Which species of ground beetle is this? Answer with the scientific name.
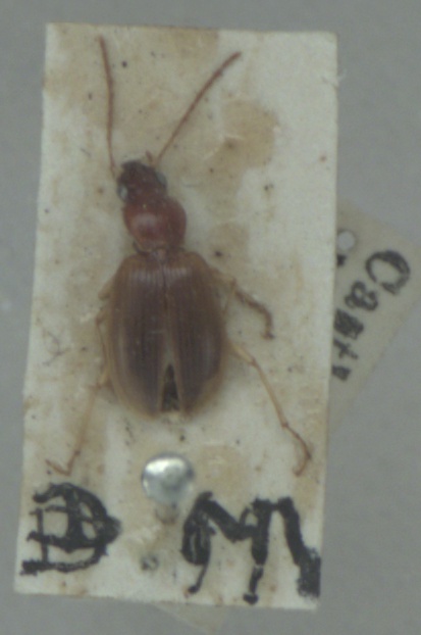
Paranchus albipes
